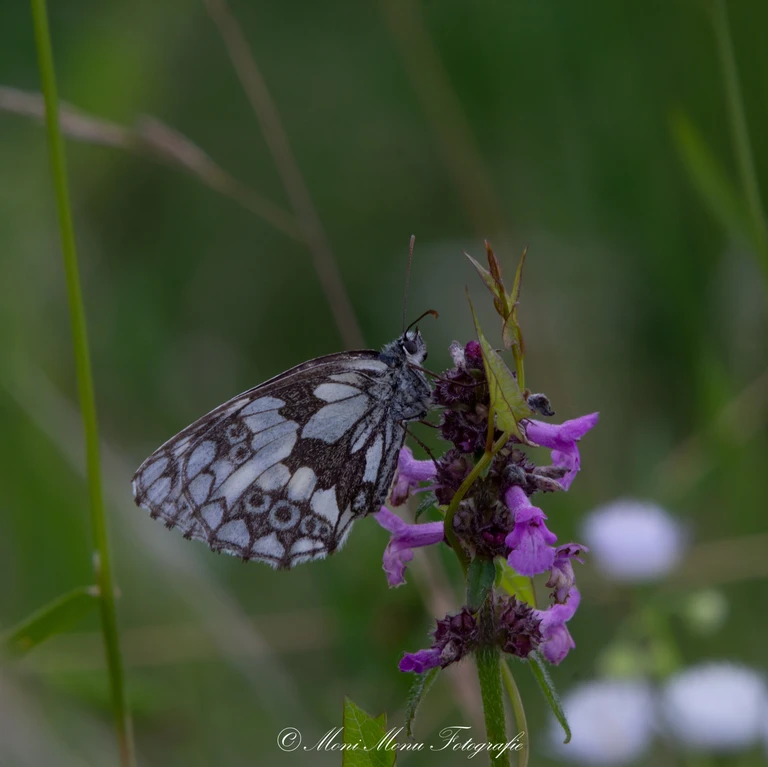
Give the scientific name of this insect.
Melanargia galathea
